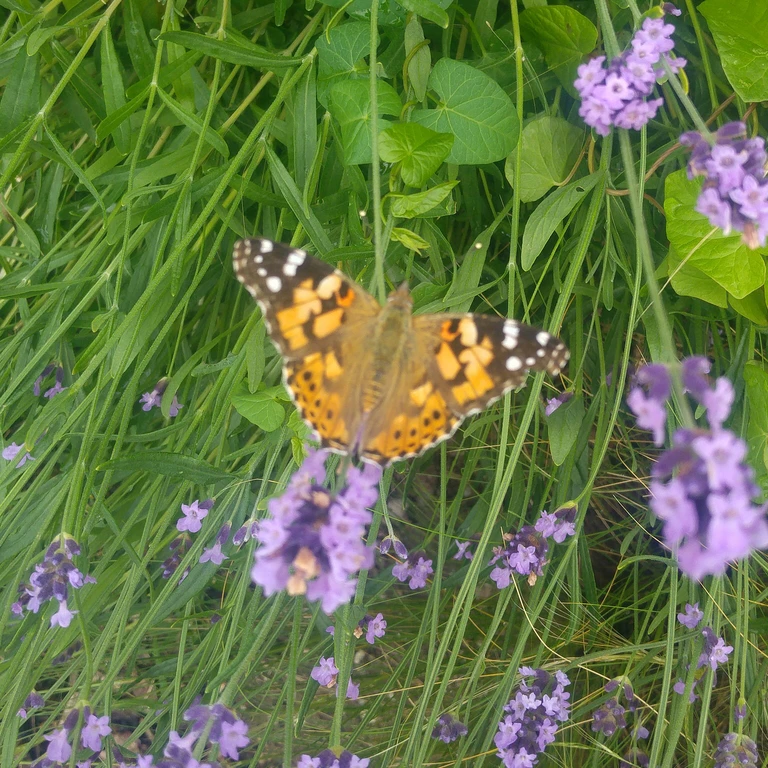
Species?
Vanessa cardui
